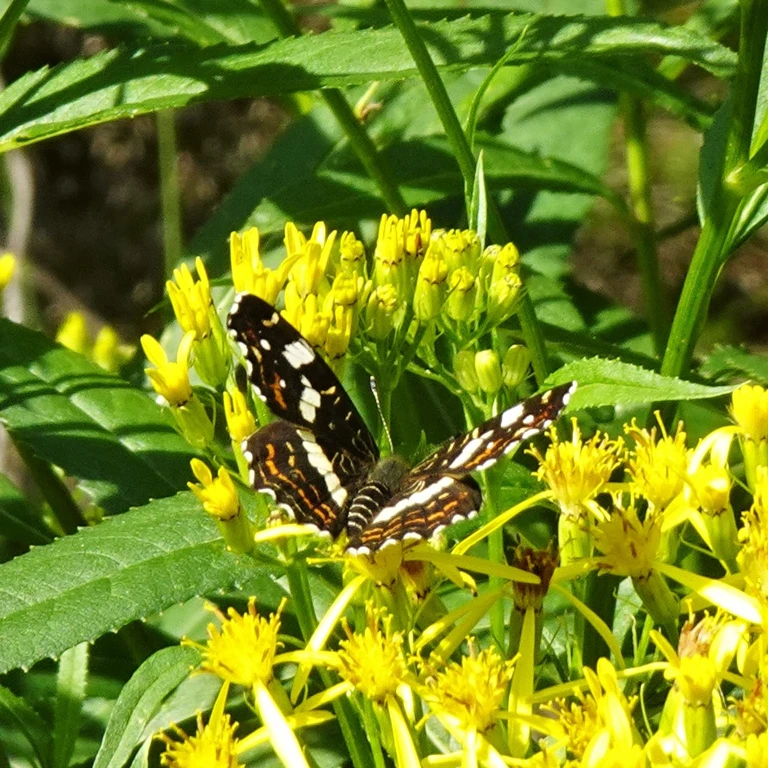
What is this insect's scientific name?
Araschnia levana
